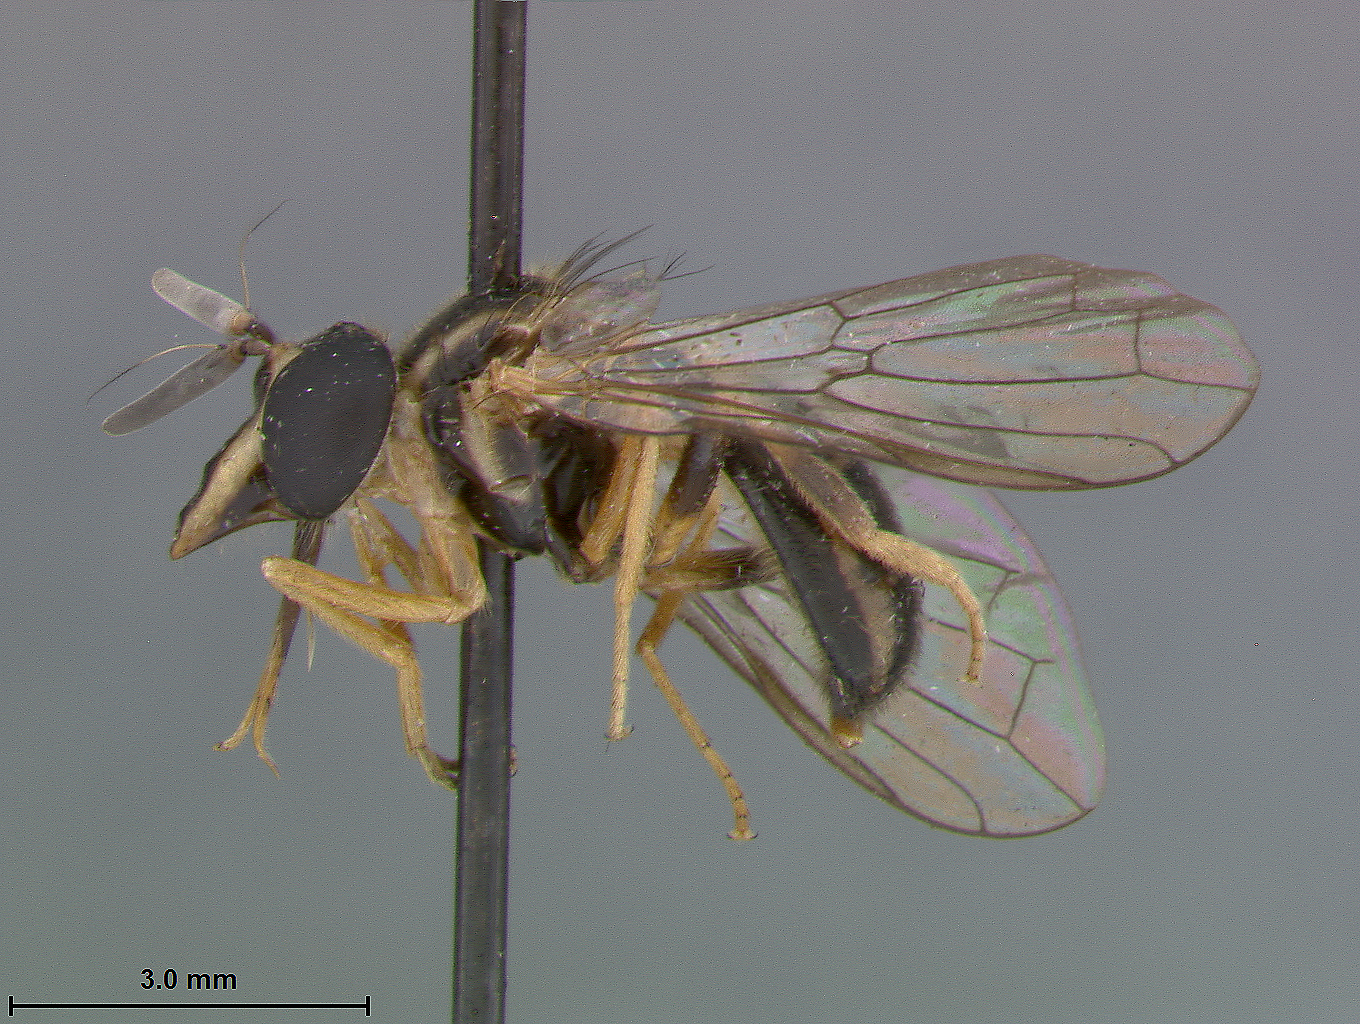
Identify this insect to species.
Graptomyza palmeri
